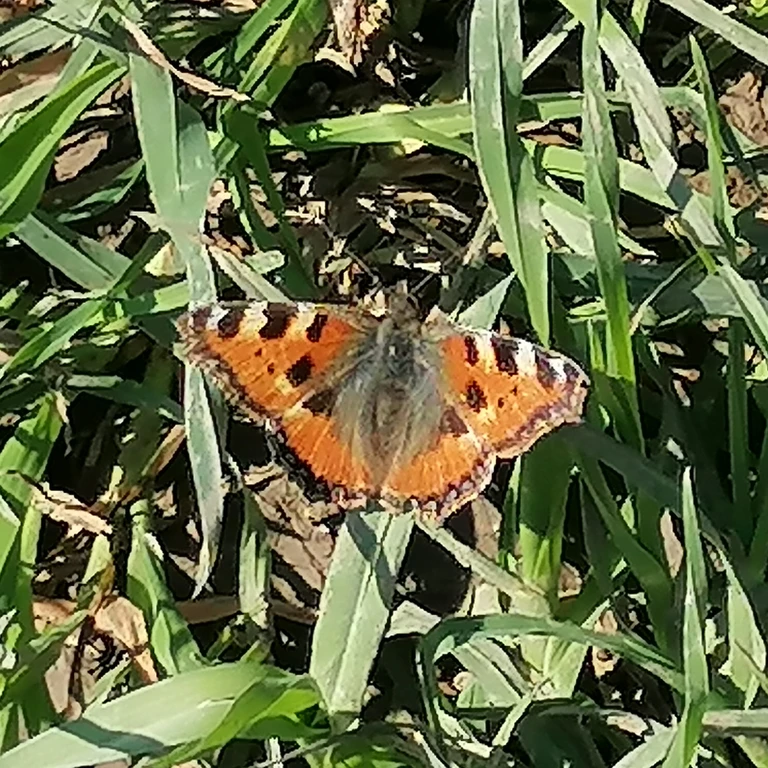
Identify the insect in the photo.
Aglais urticae
